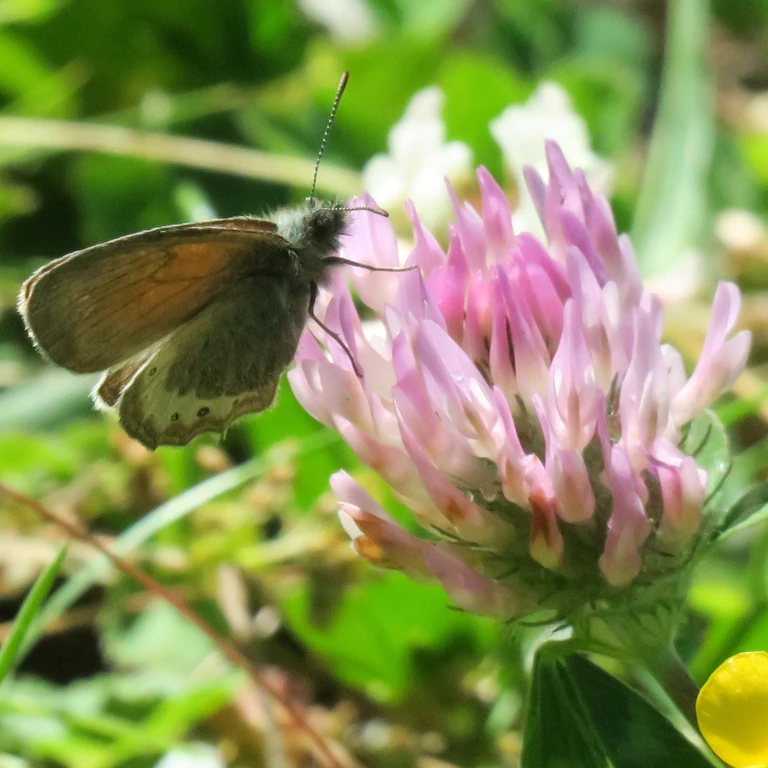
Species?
Coenonympha gardetta
